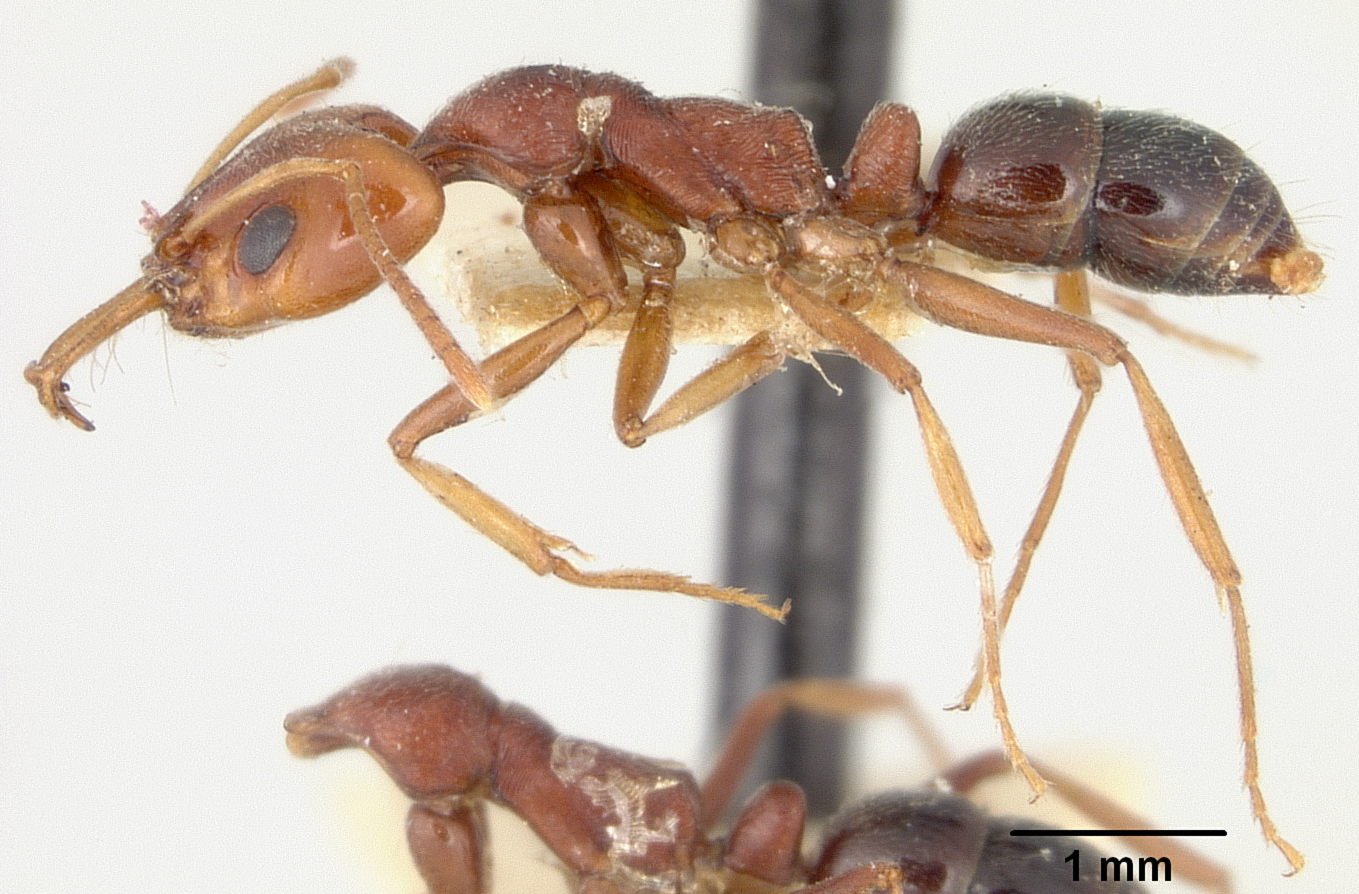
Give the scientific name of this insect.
Anochetus sedilloti
